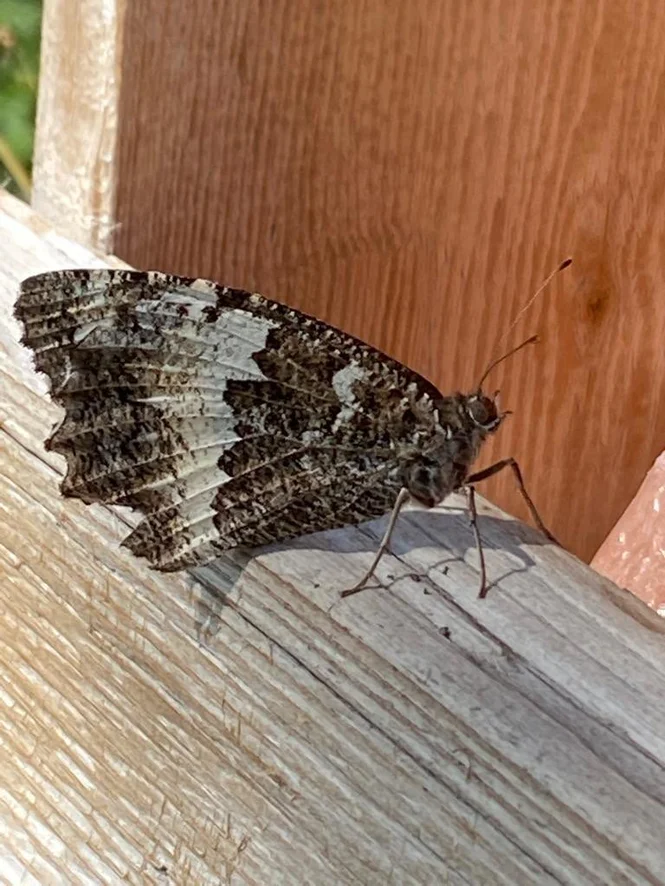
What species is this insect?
Brintesia circe
